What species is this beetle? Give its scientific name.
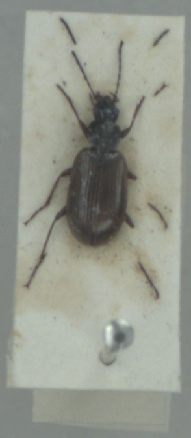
Agonum piceum
